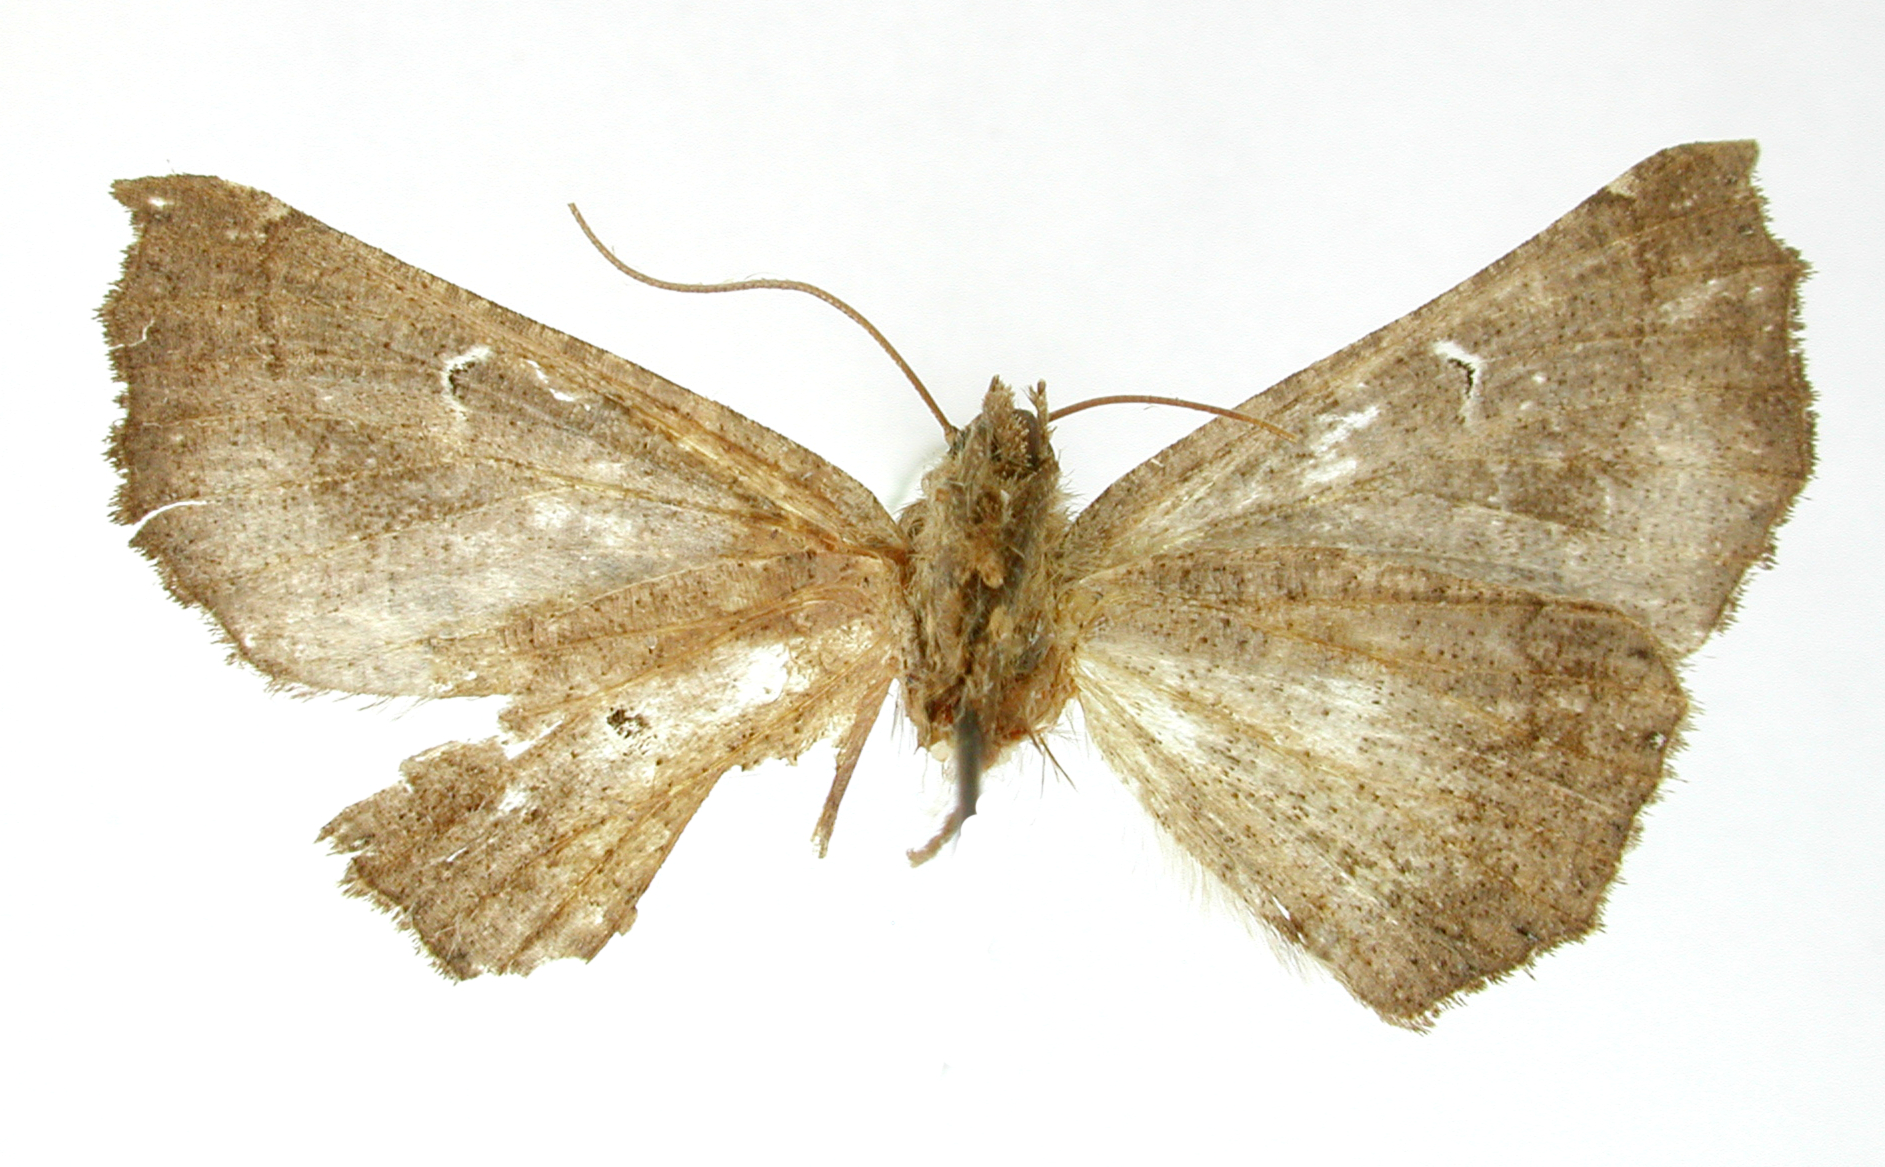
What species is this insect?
Pero curvistigma
